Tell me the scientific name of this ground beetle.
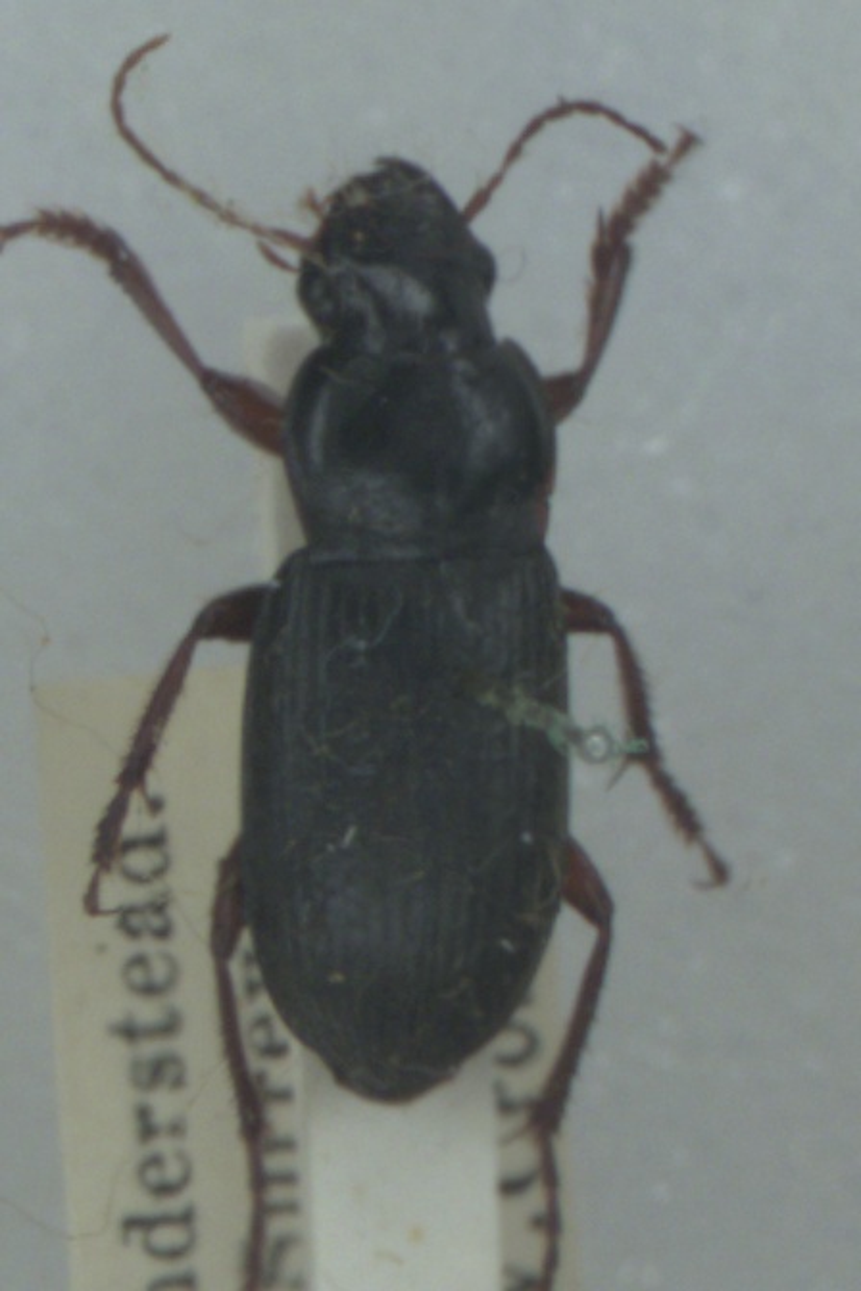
Harpalus rufipes
